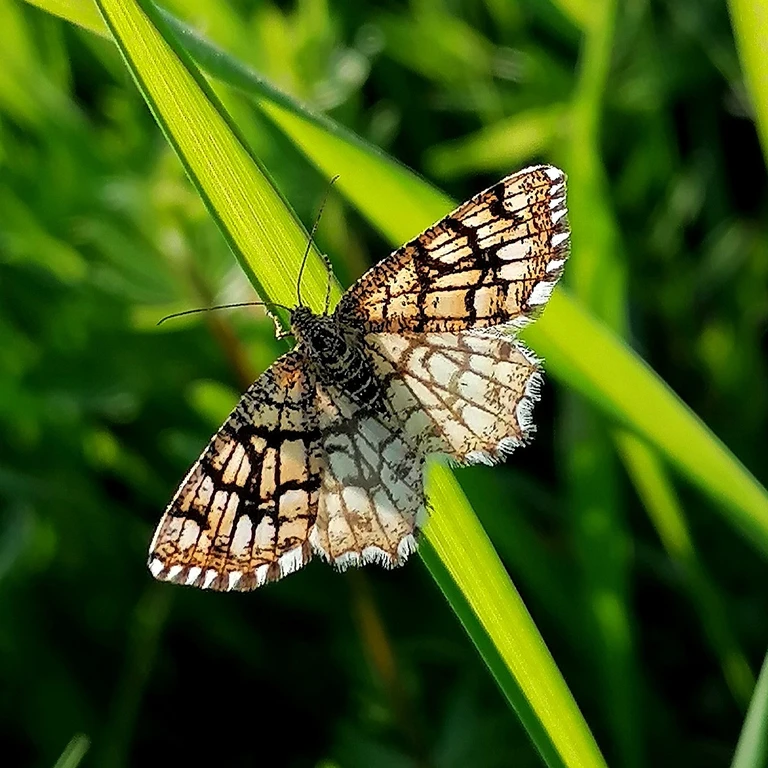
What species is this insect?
Chiasmia clathrata
